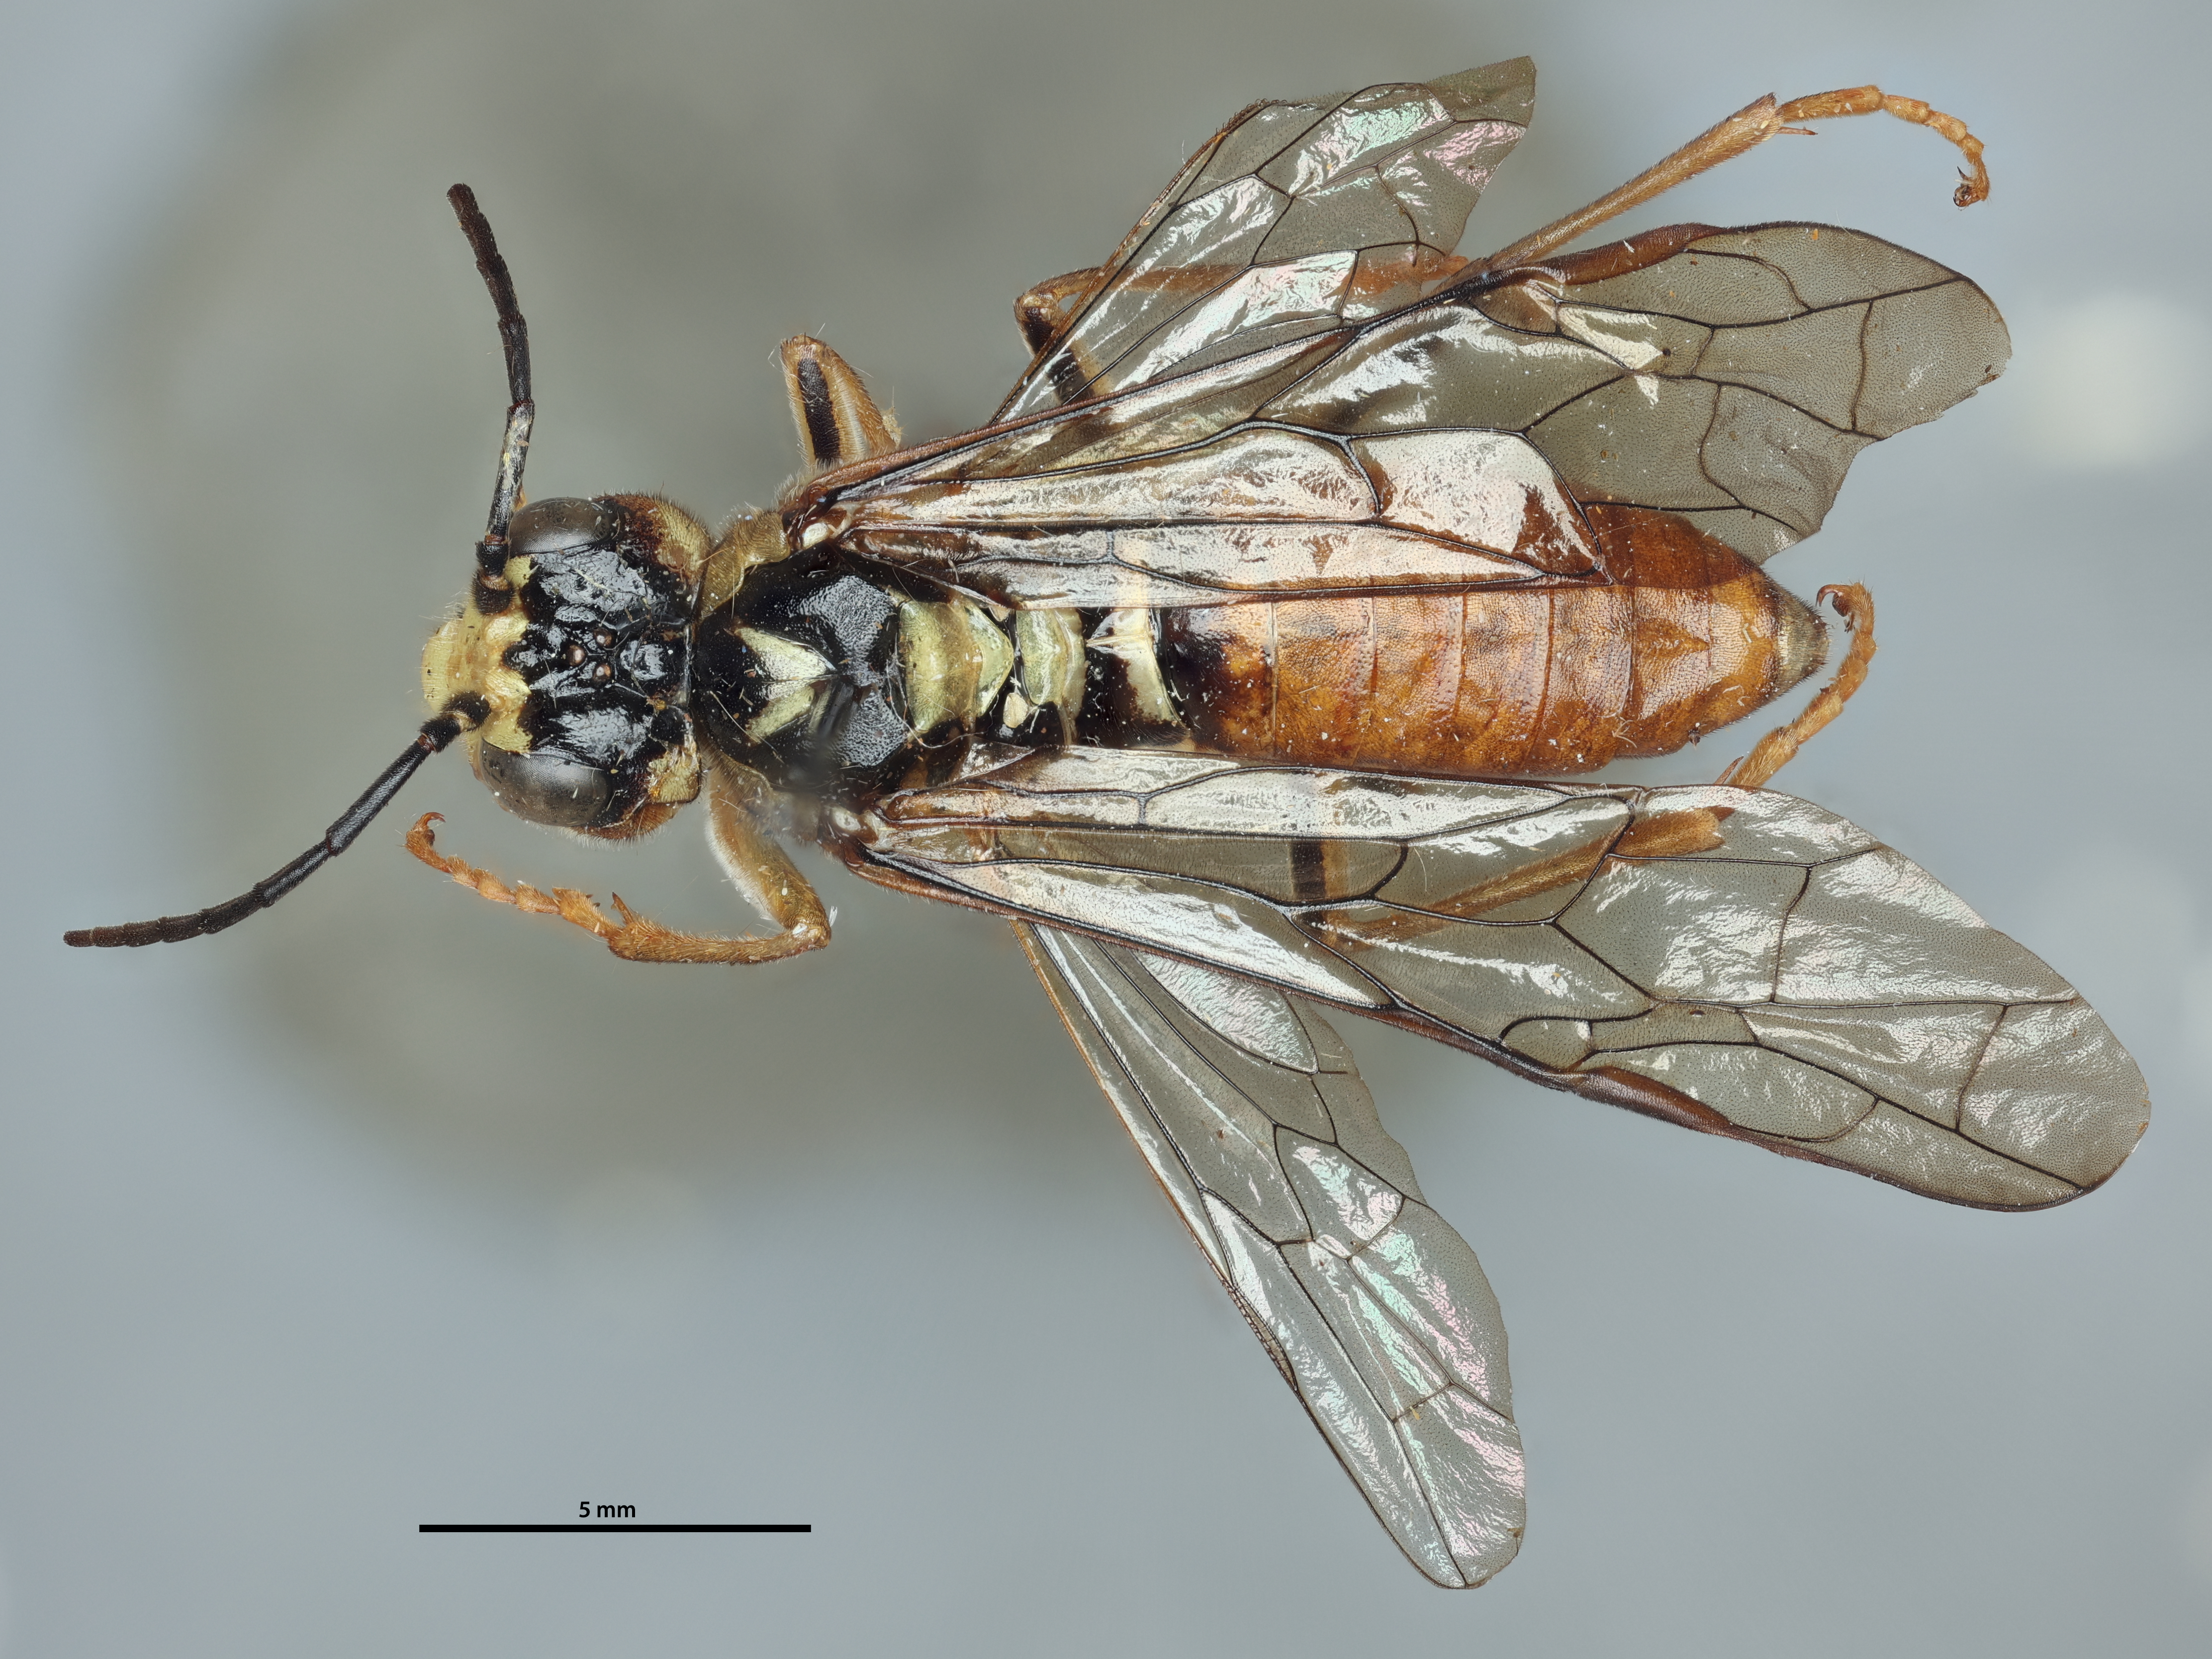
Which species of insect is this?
Tenthredo pseudopeus
